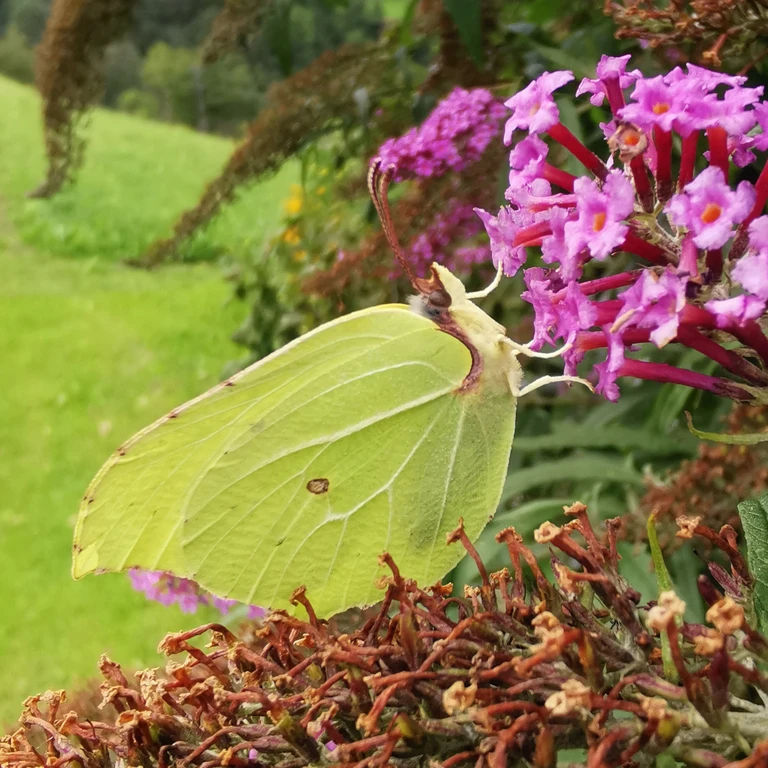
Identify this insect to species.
Gonepteryx rhamni
